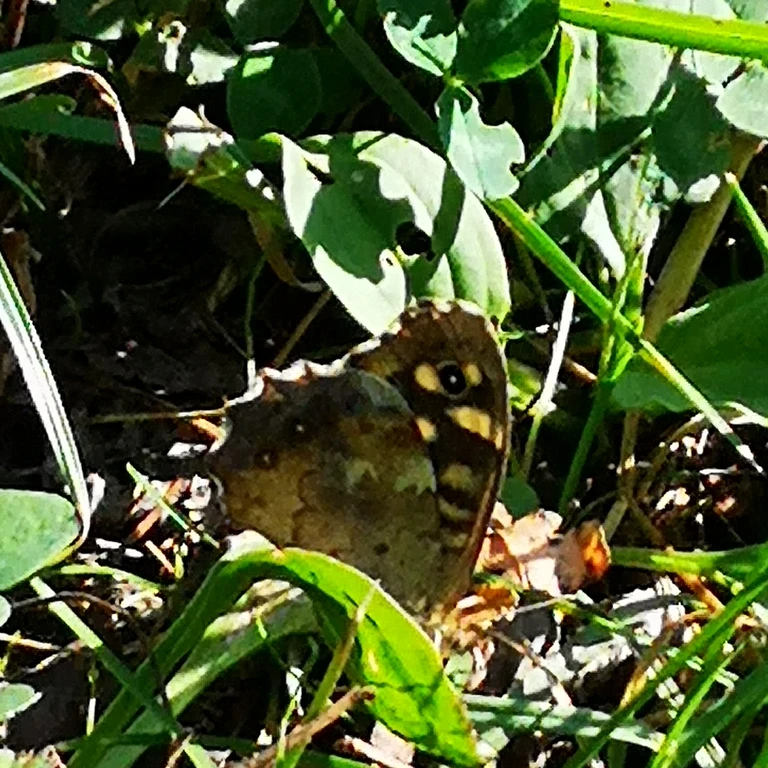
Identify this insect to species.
Pararge aegeria
